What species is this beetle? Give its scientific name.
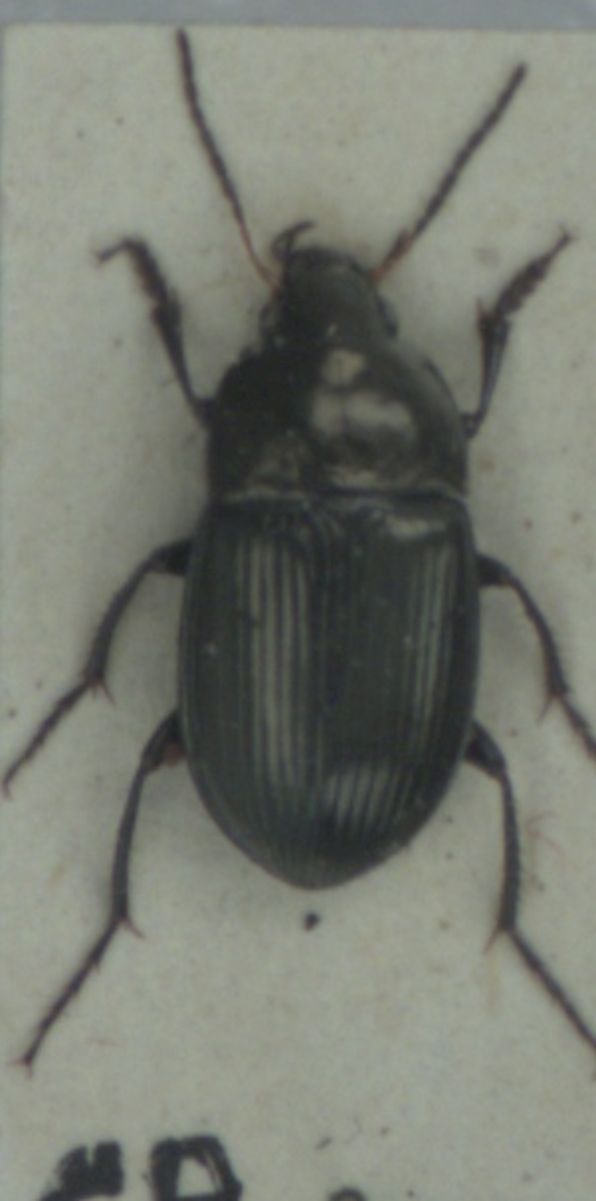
Amara ovata
